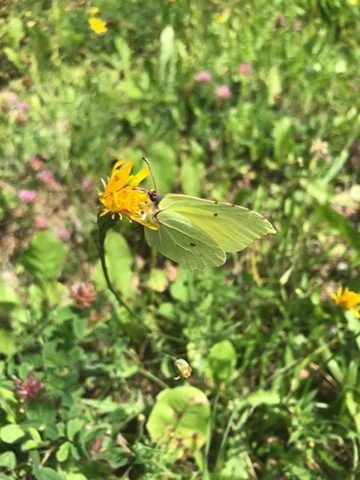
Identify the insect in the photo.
Gonepteryx rhamni
